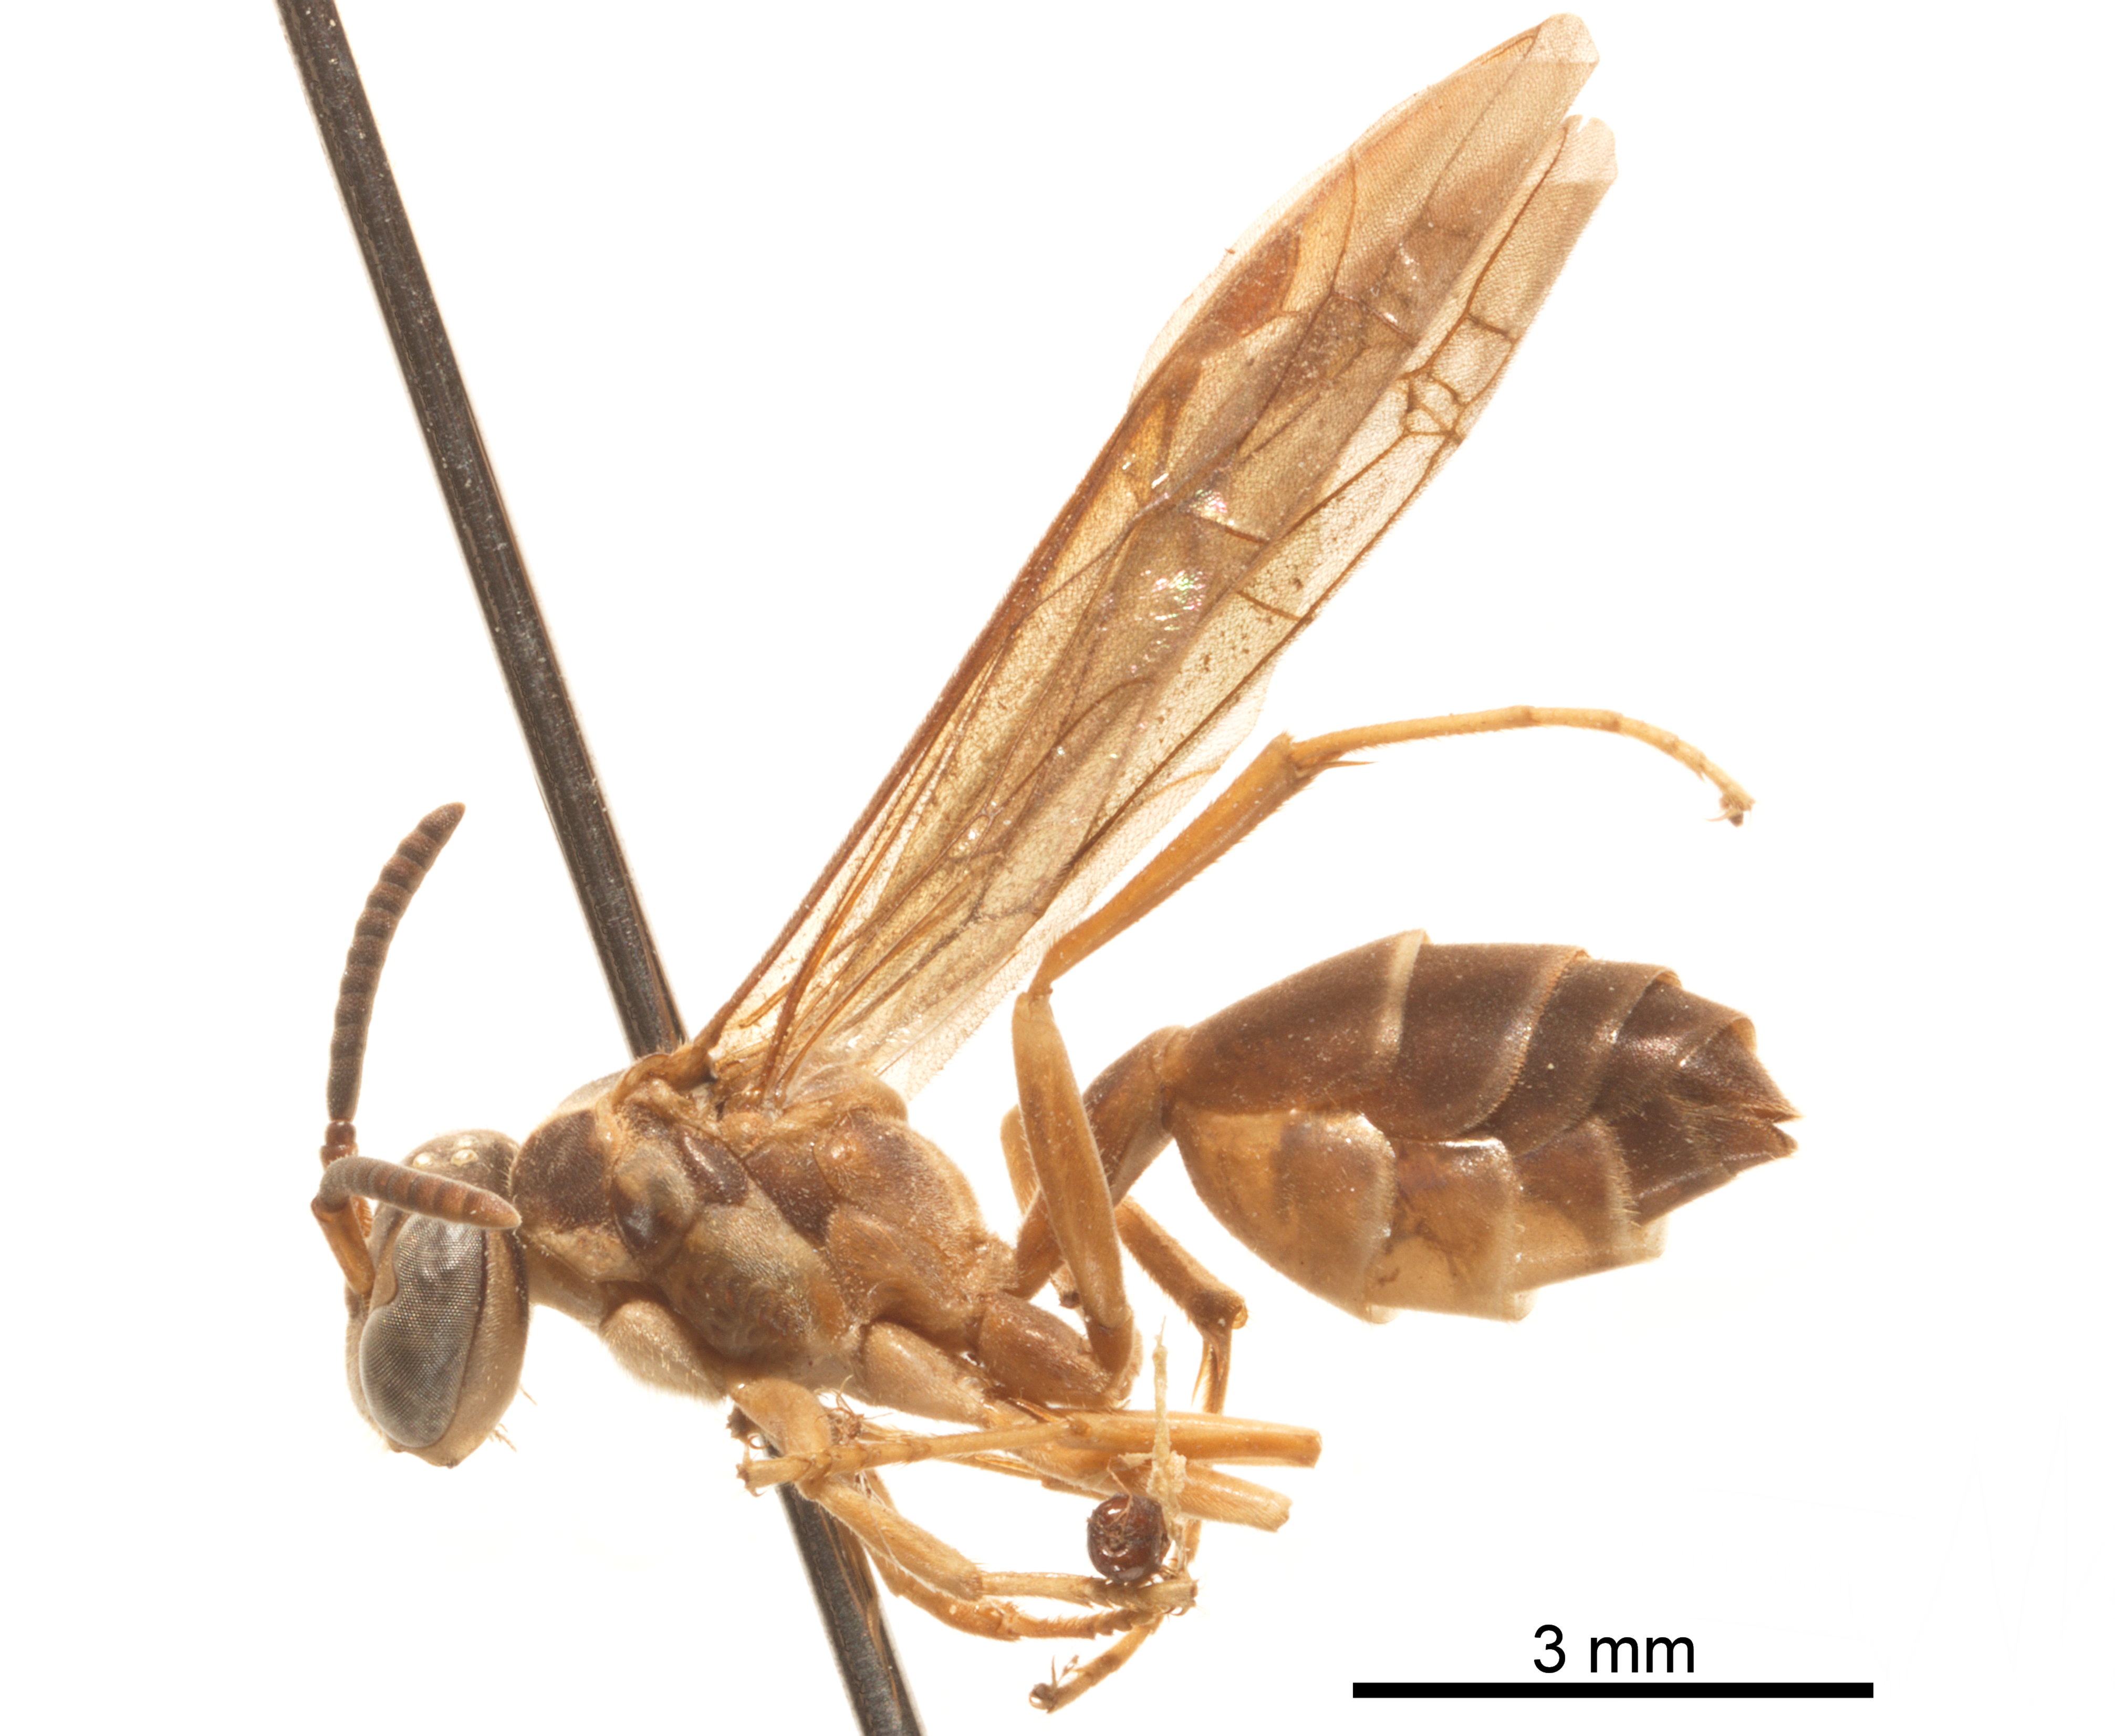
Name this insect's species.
Angiopolybia pallens
